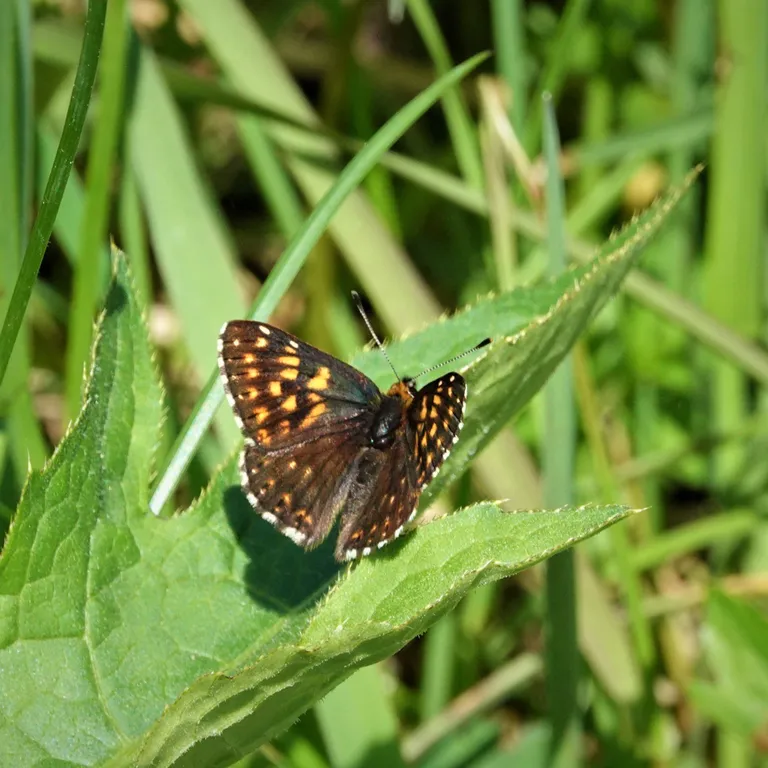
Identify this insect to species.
Hamearis lucina
